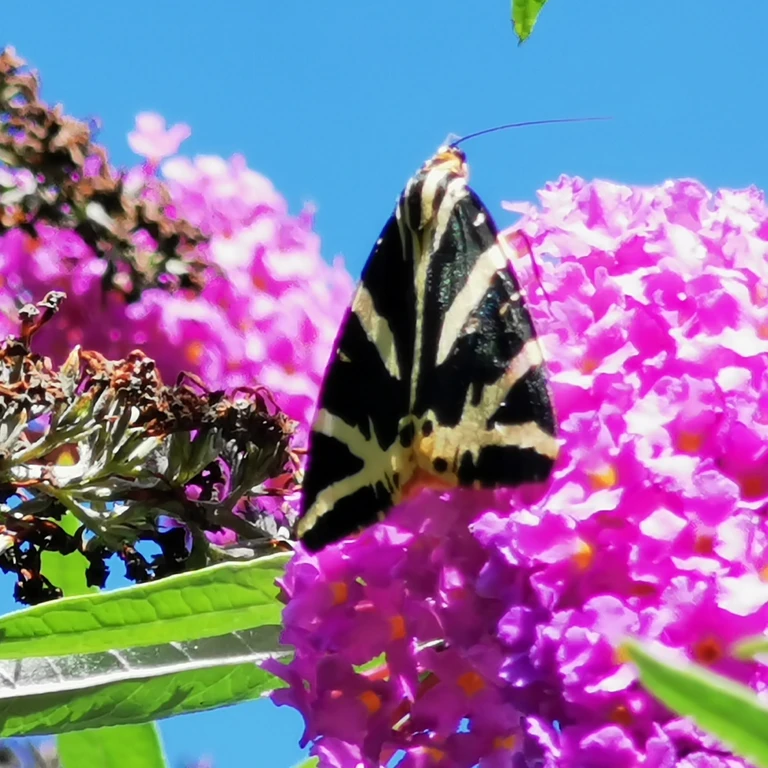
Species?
Euplagia quadripunctaria
